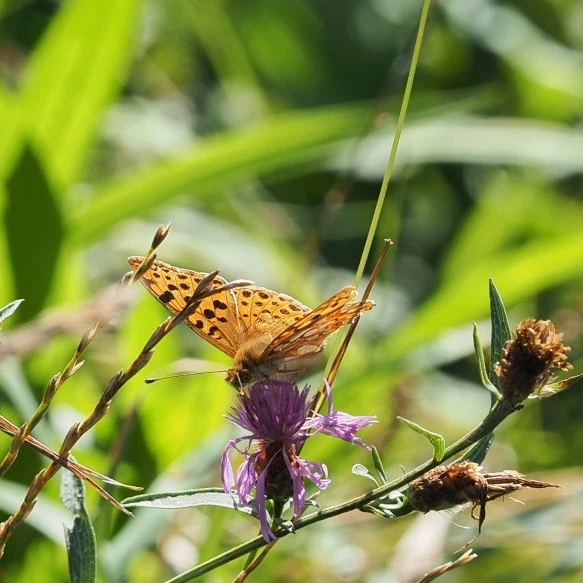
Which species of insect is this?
Issoria lathonia
